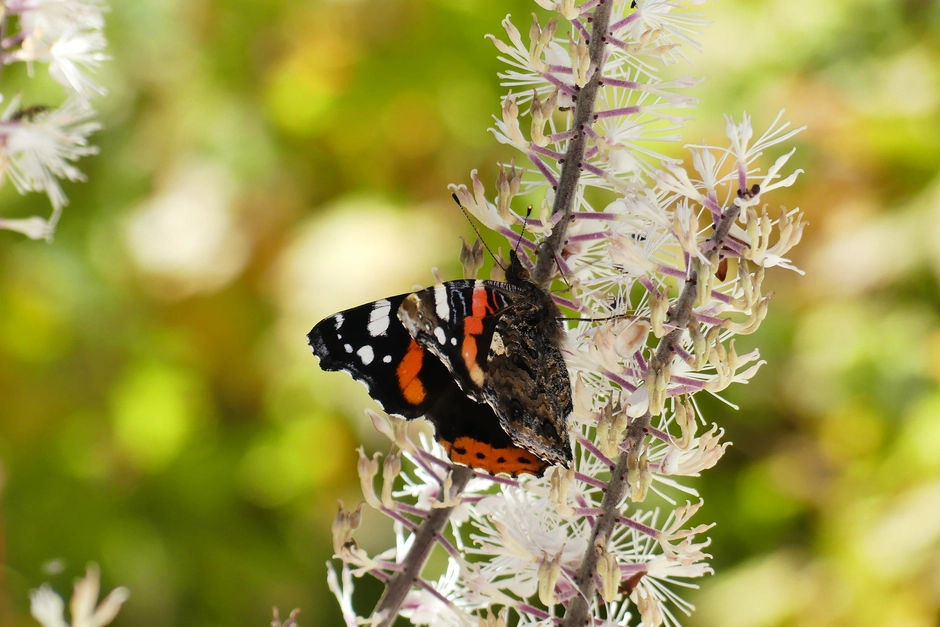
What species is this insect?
Vanessa atalanta
